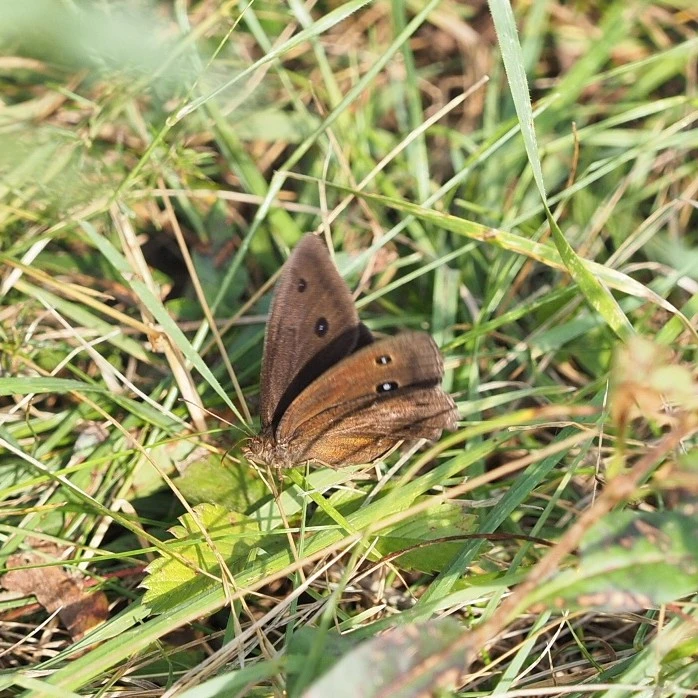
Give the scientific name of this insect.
Minois dryas
